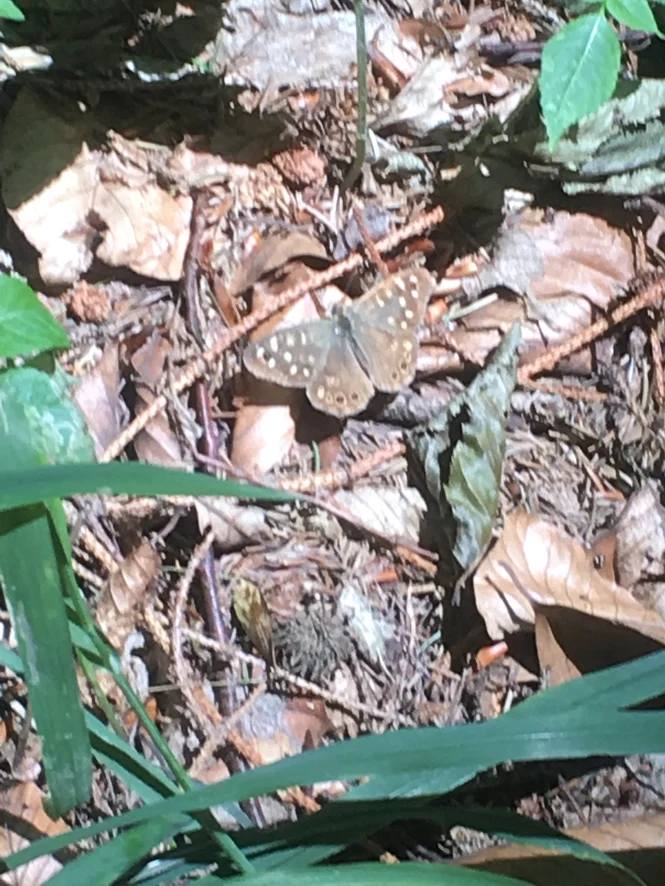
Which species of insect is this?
Pararge aegeria
